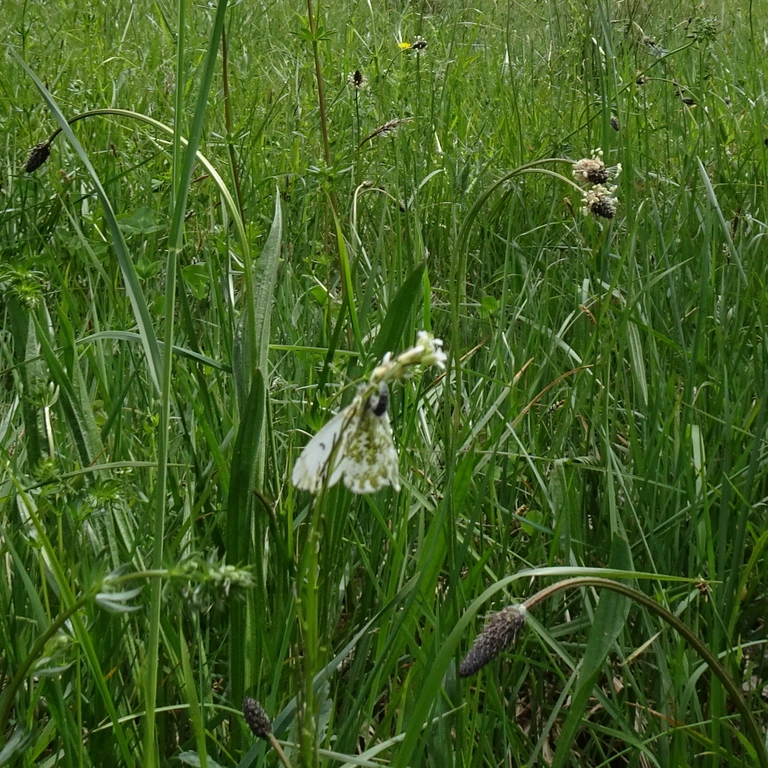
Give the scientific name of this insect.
Anthocharis cardamines
